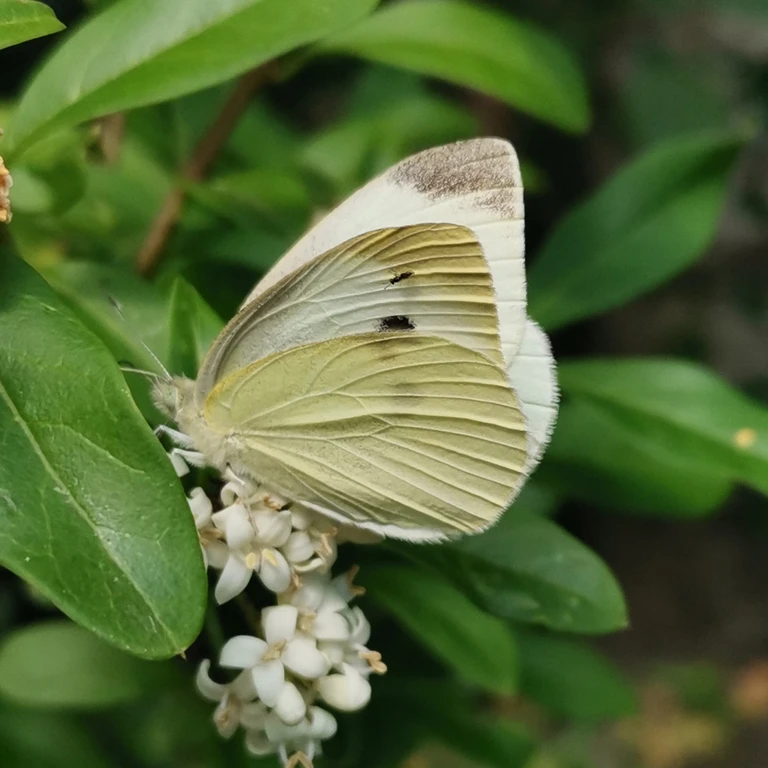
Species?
Pieris rapae
